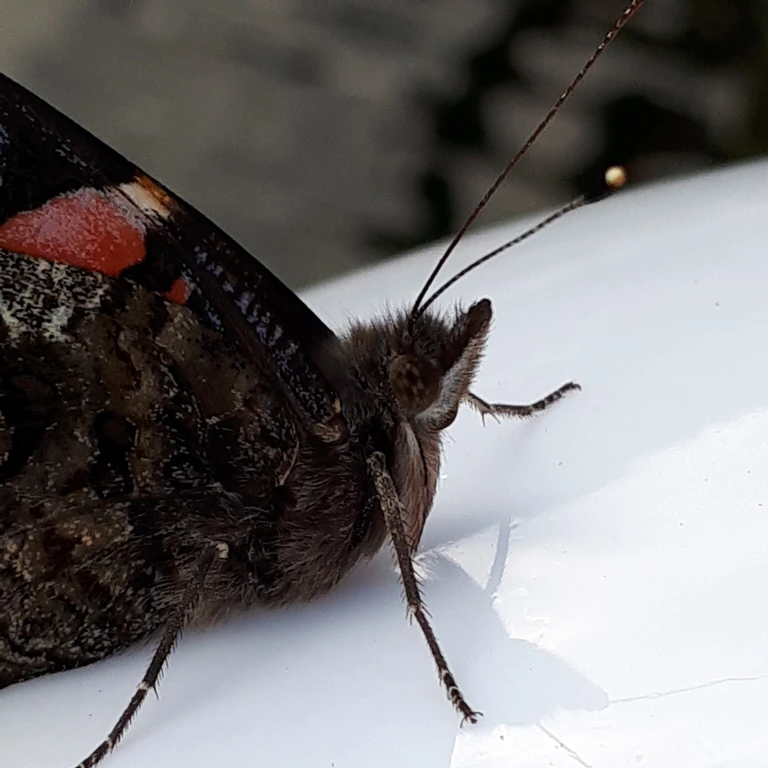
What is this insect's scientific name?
Vanessa atalanta
